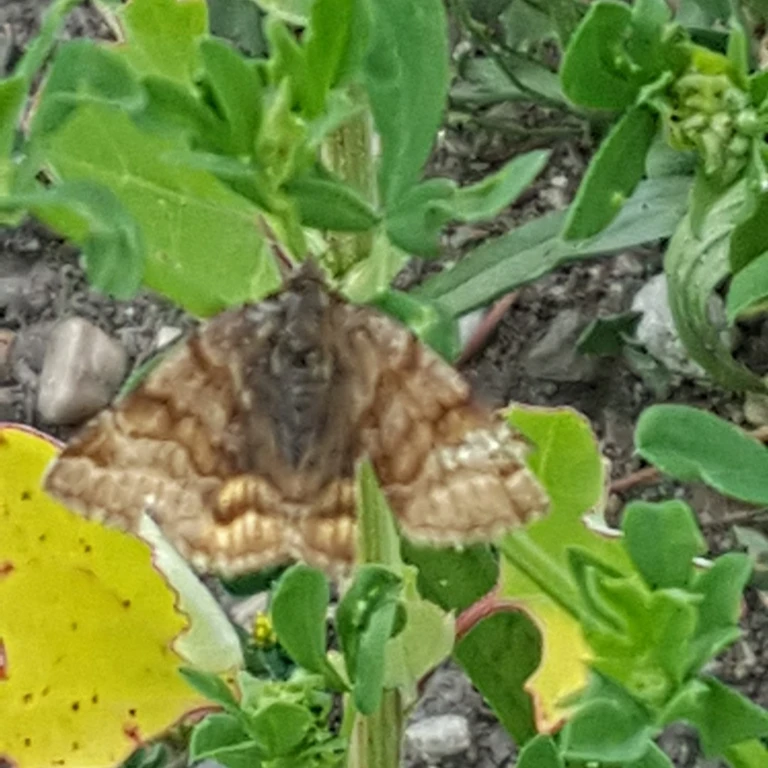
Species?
Euclidia glyphica
